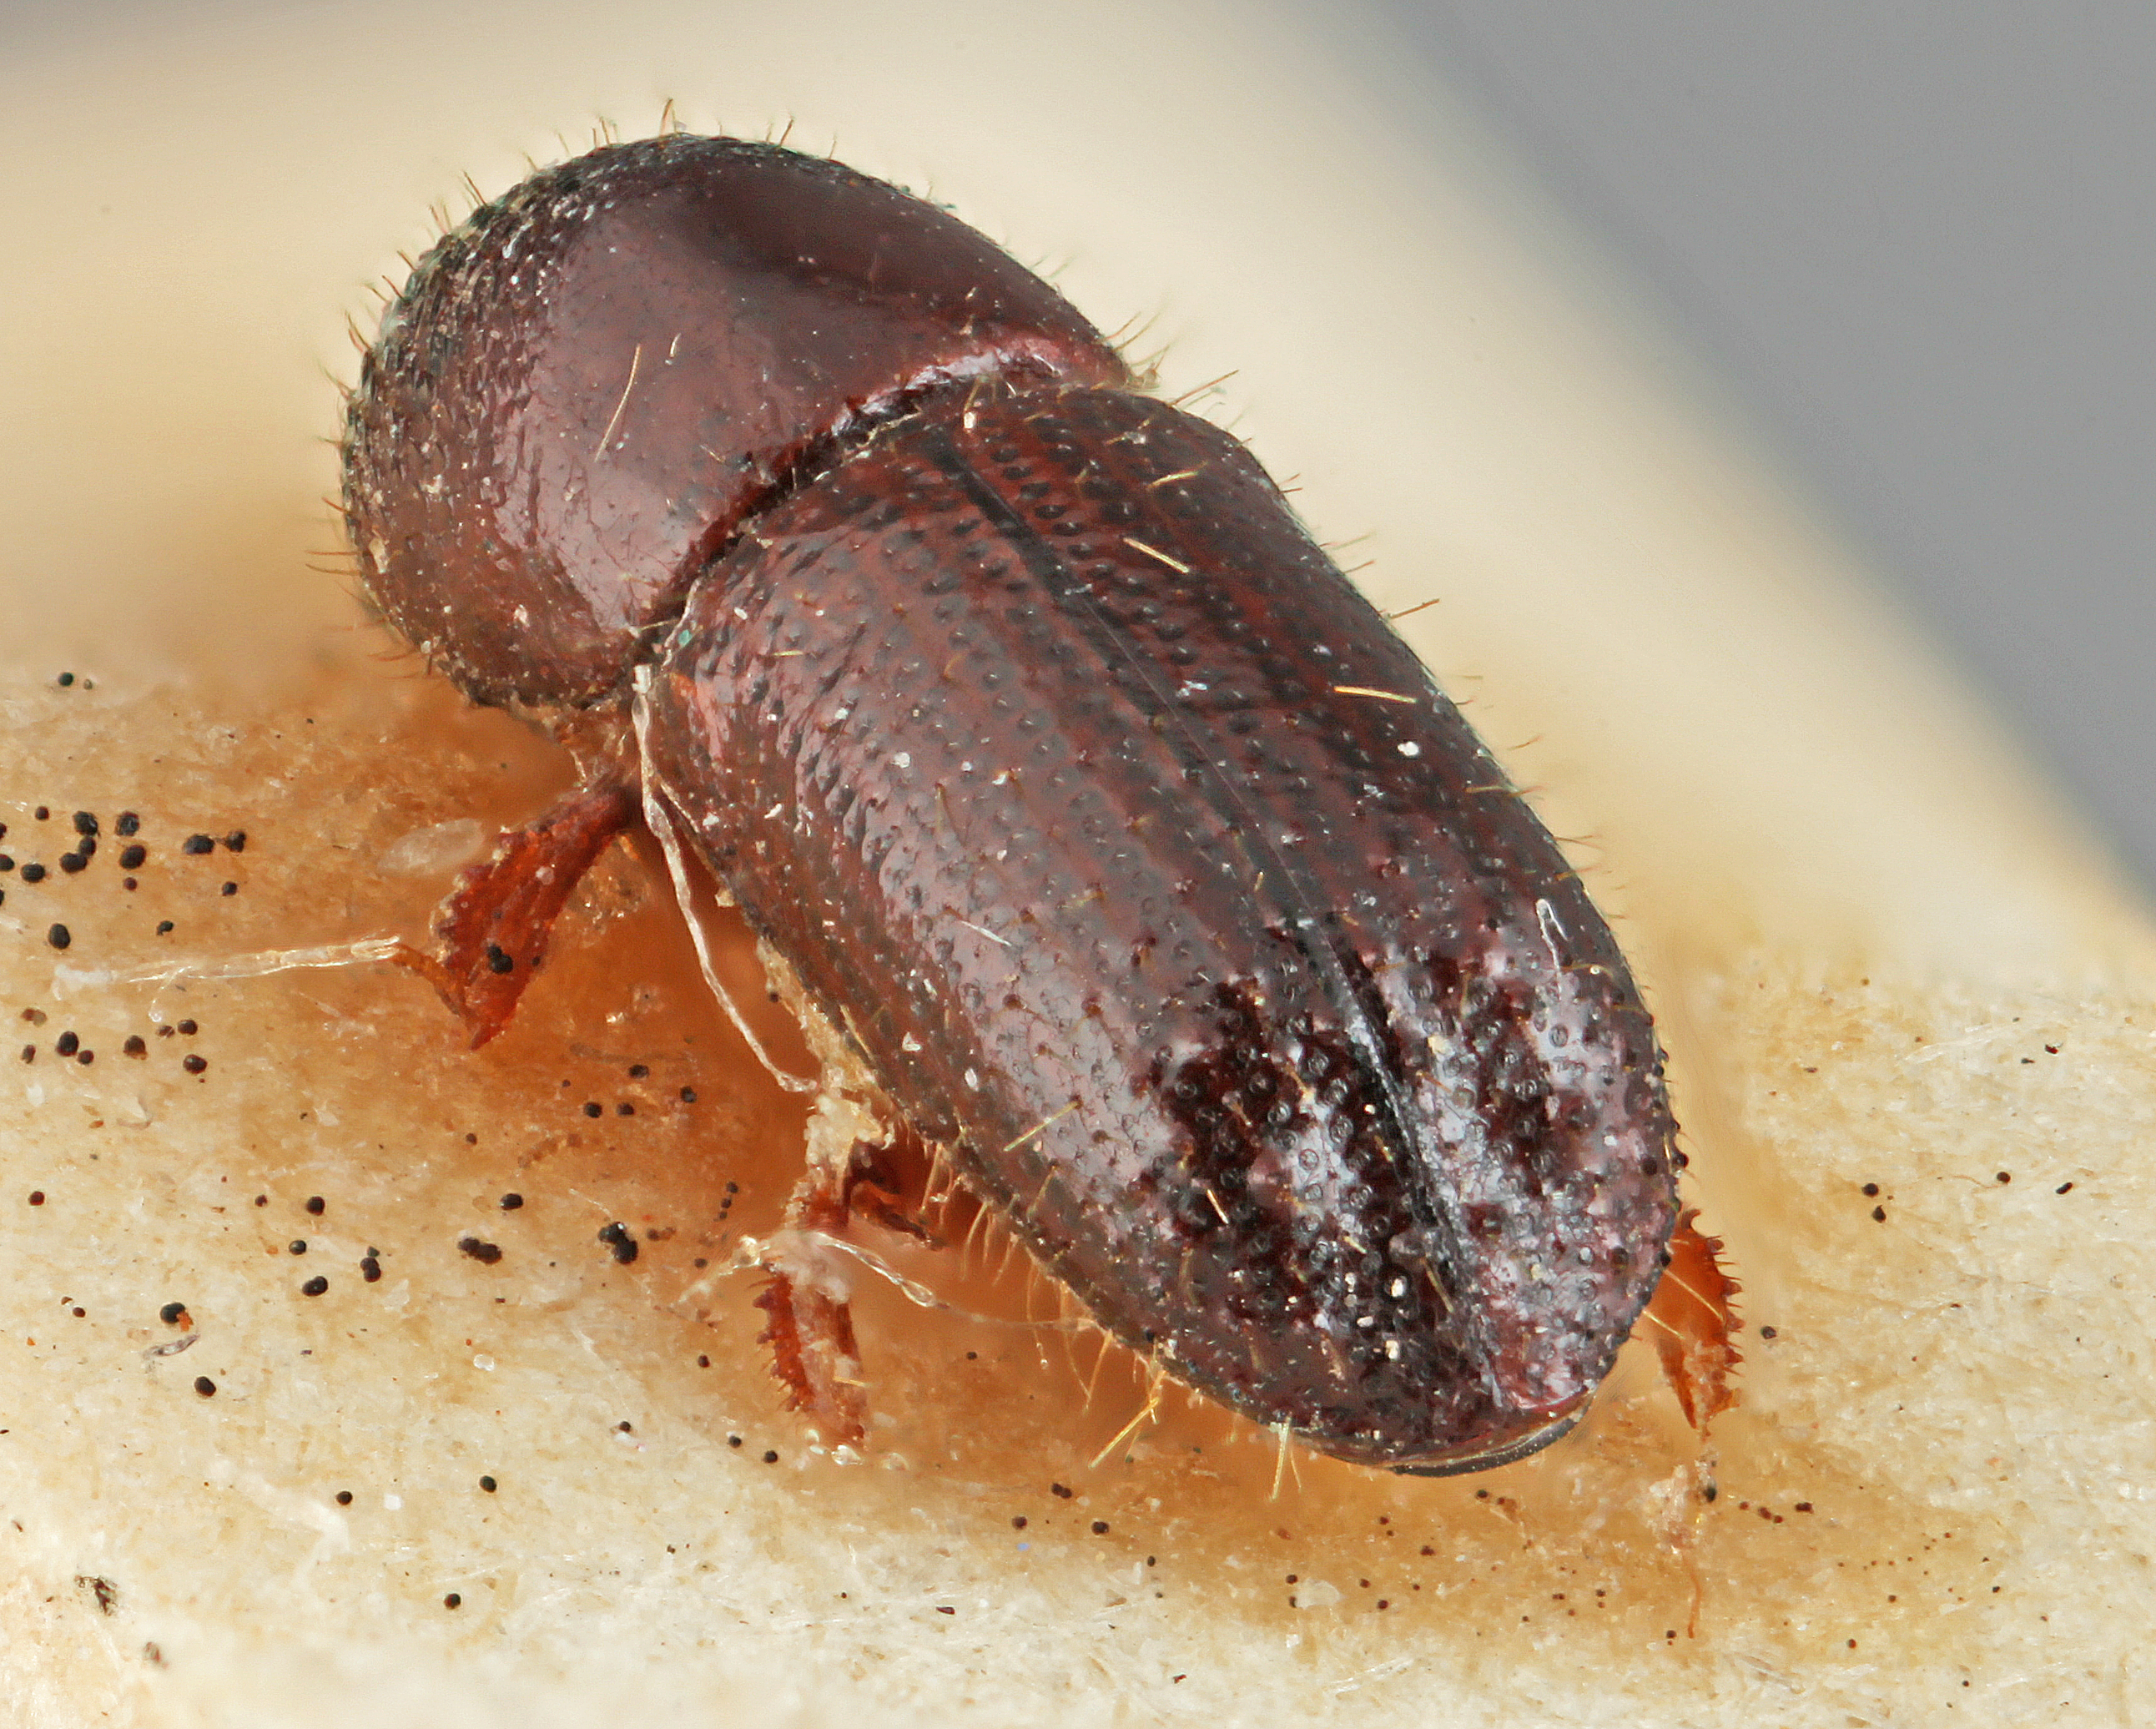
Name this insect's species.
Xyleborus parvipunctatus
